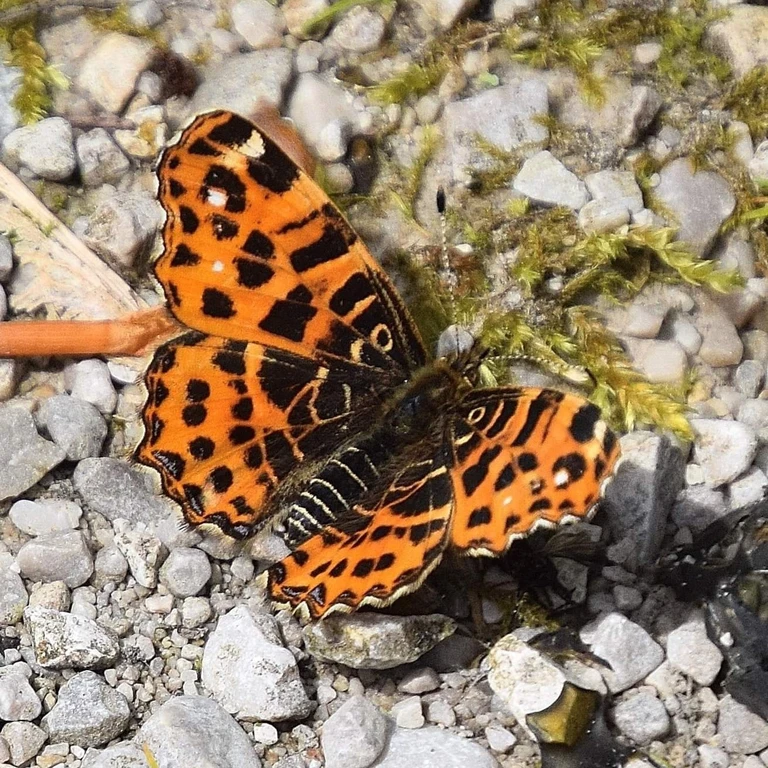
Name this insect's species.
Araschnia levana
